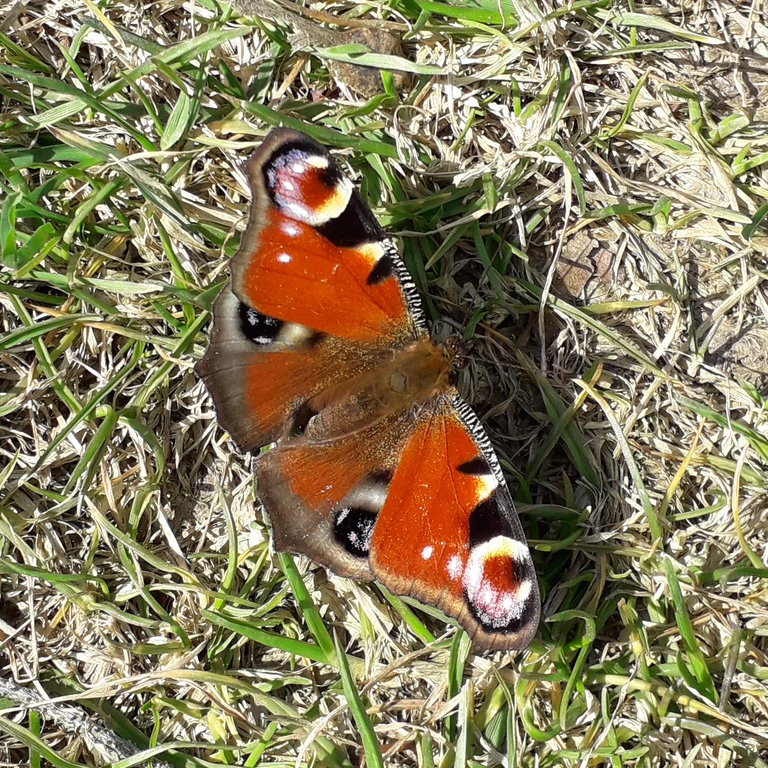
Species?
Aglais io
